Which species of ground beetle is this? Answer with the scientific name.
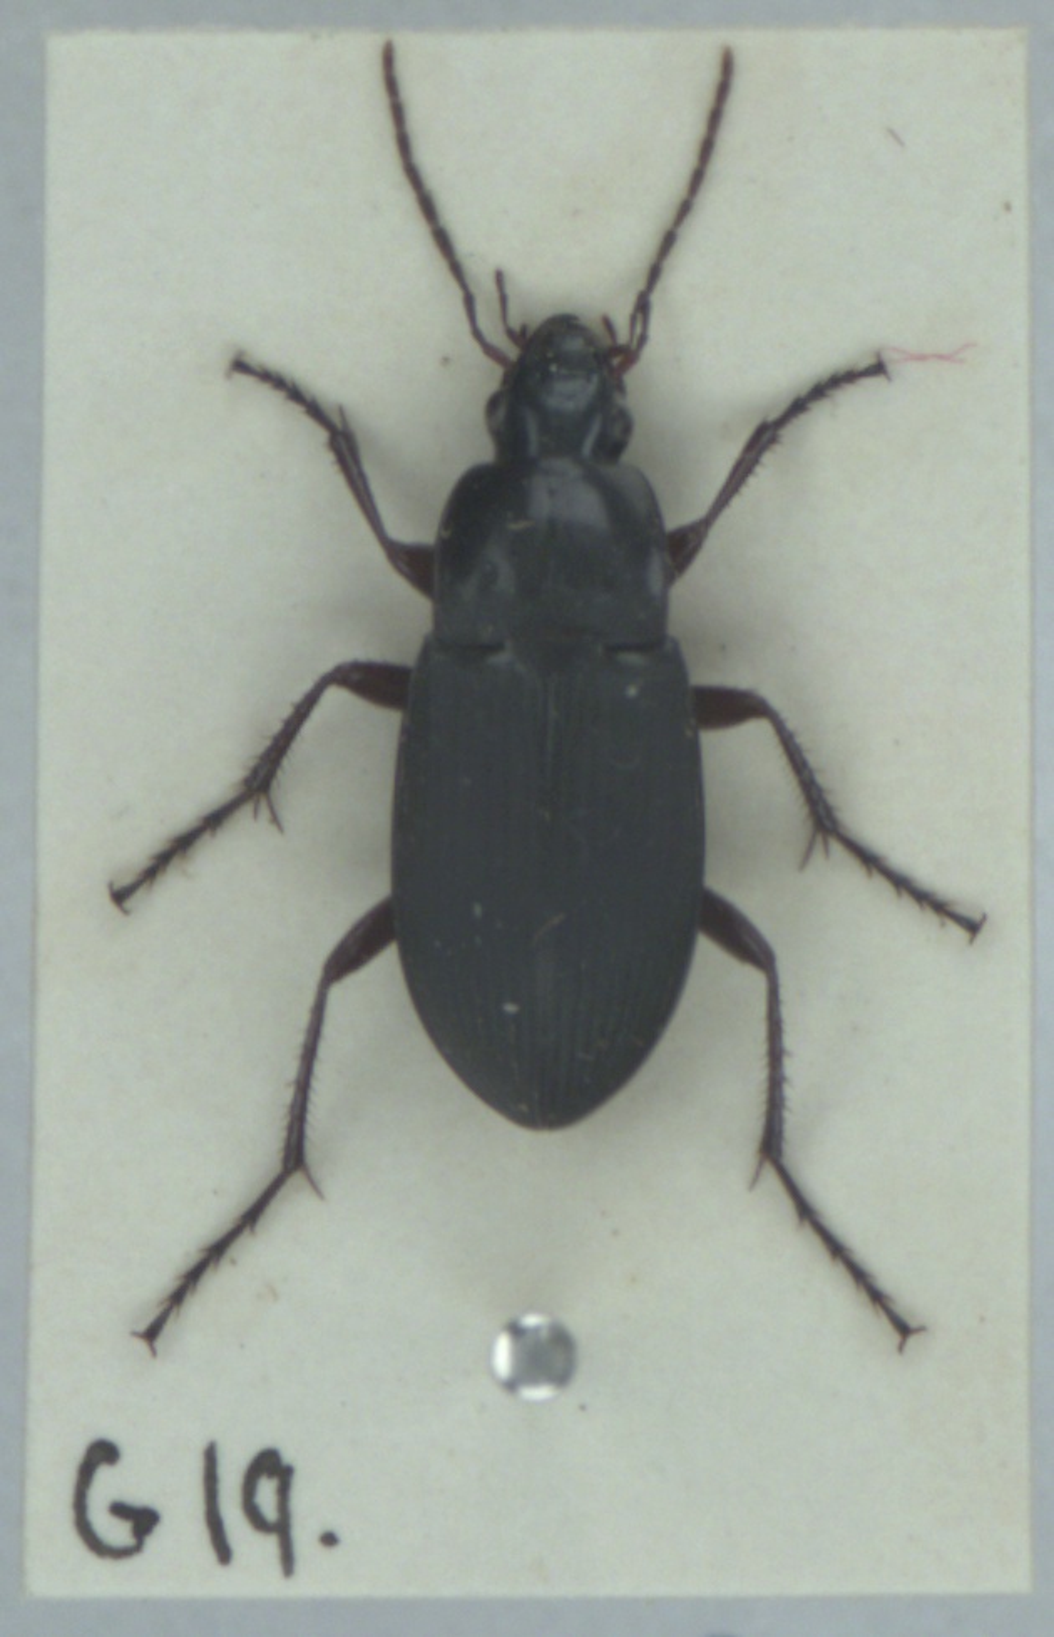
Calathus fuscipes
